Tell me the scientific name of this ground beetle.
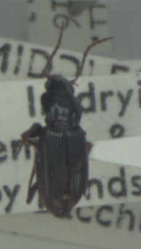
Pterostichus minor
